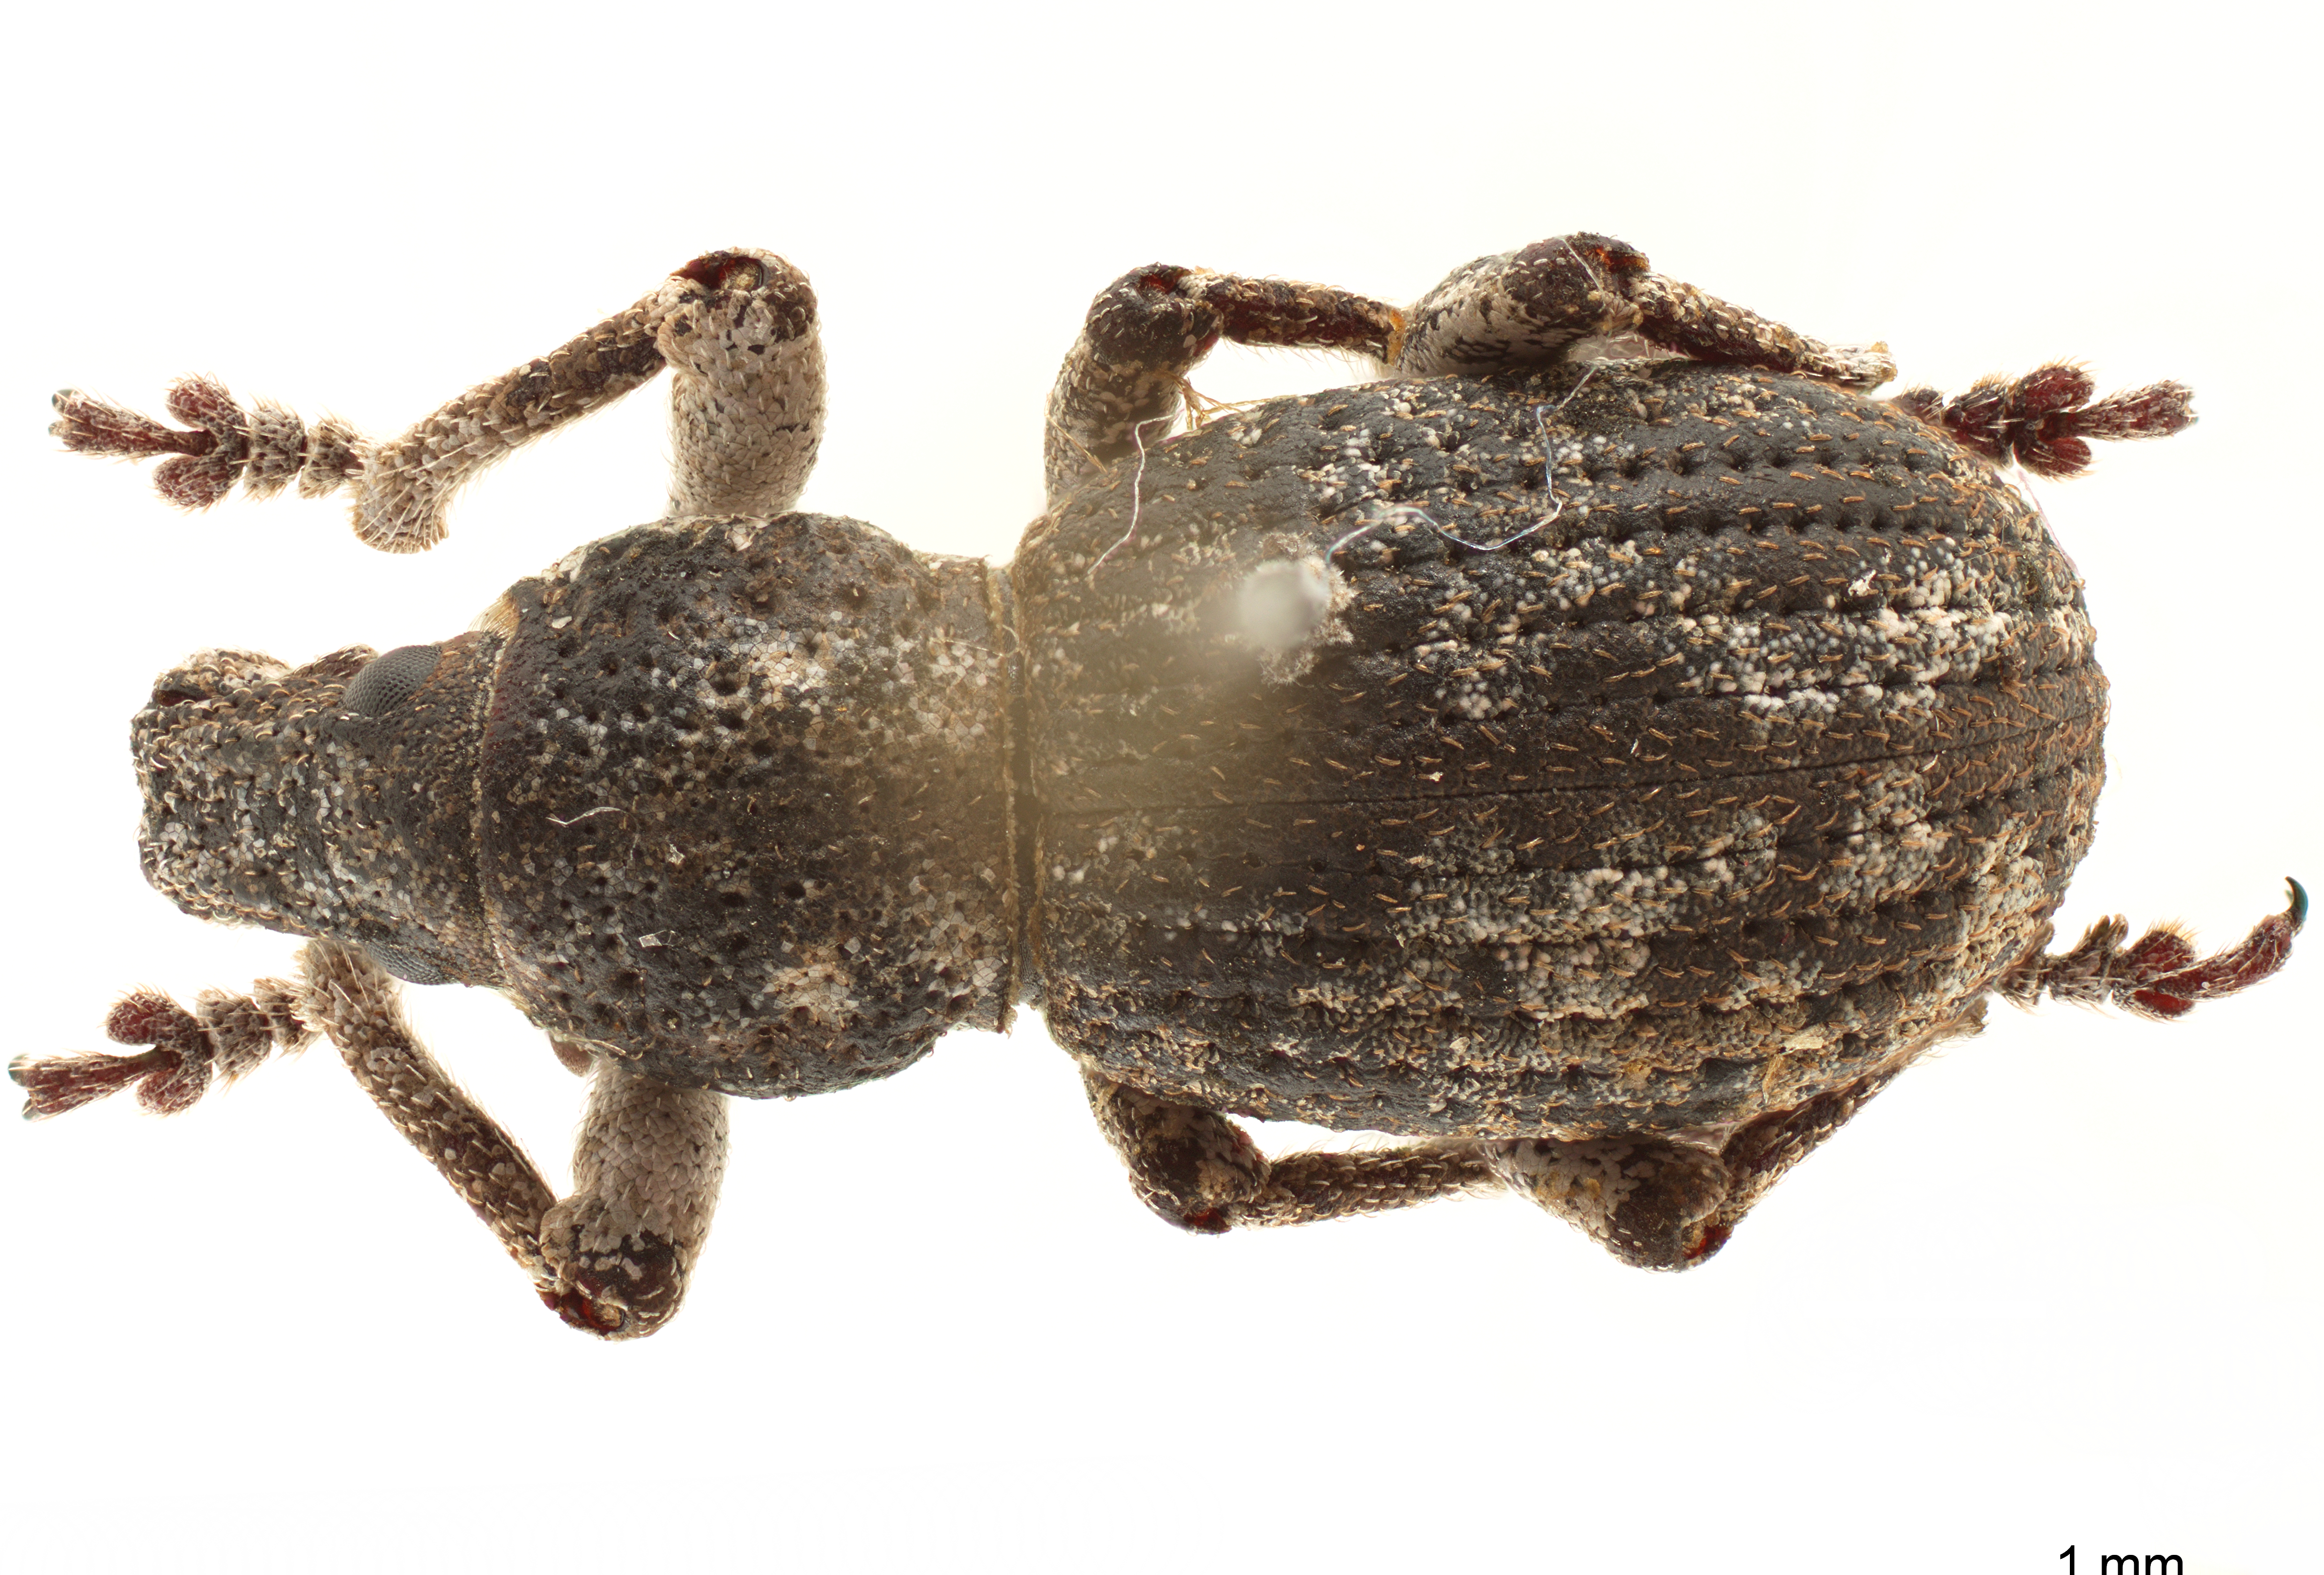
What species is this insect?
Ophryastes decipiens
